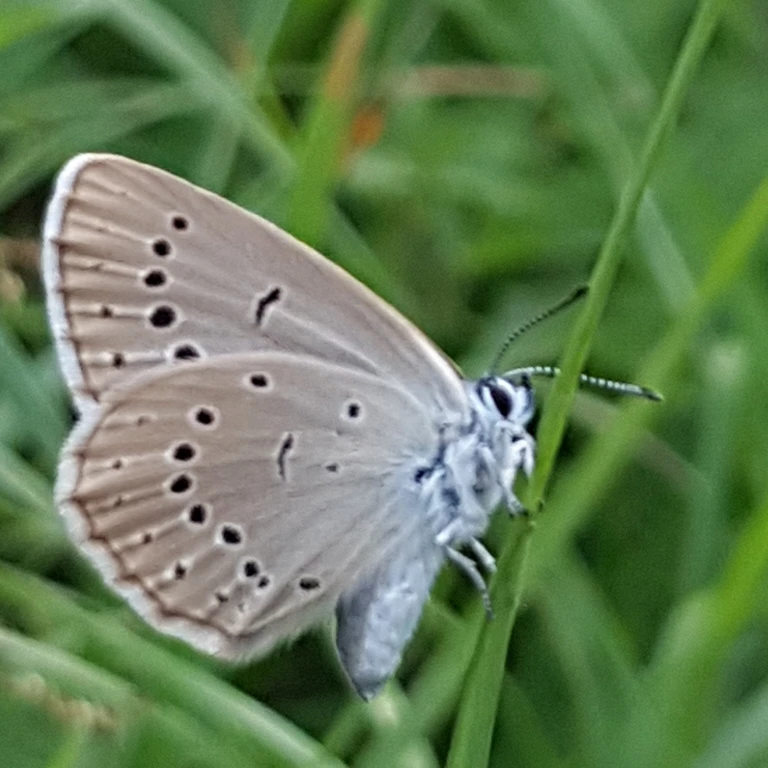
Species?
Phengaris teleius
